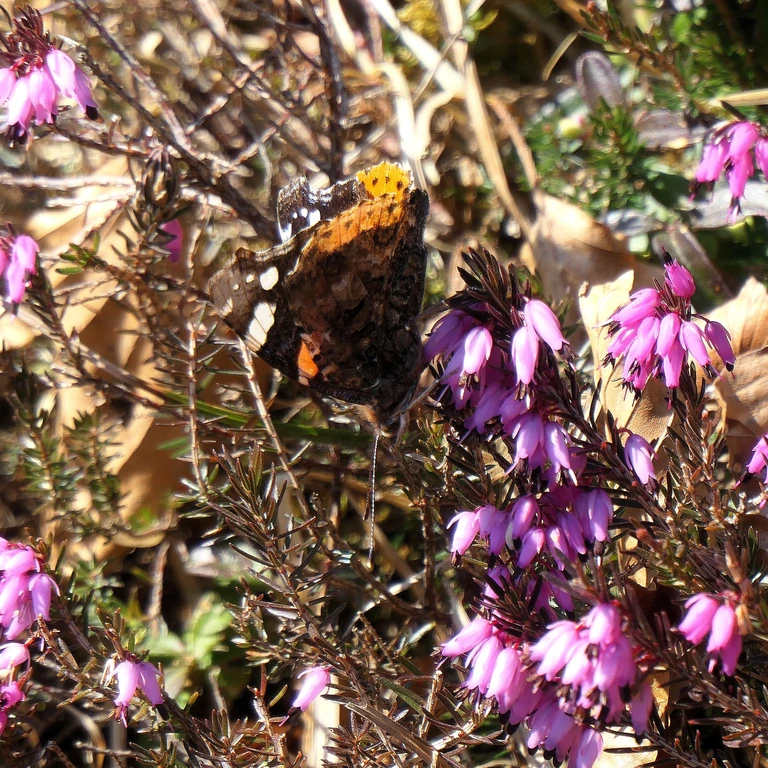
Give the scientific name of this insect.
Vanessa atalanta
